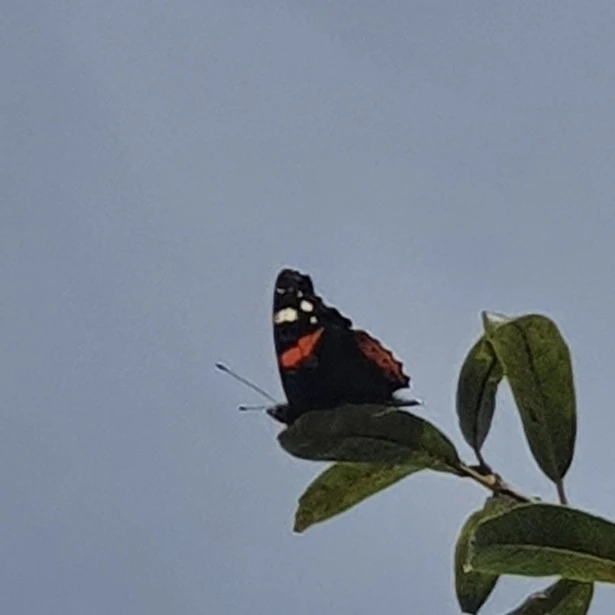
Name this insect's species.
Vanessa atalanta
